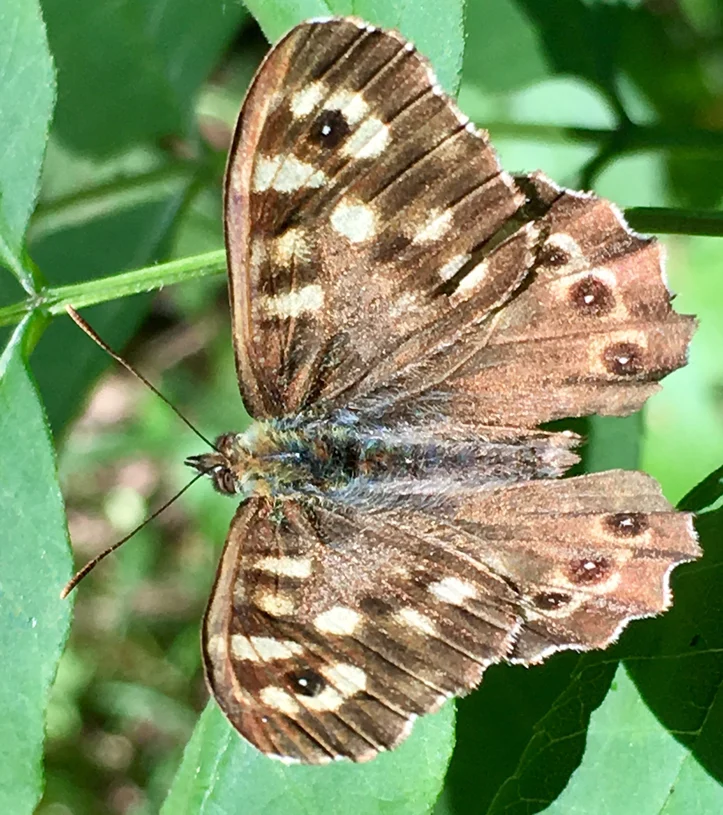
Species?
Pararge aegeria
